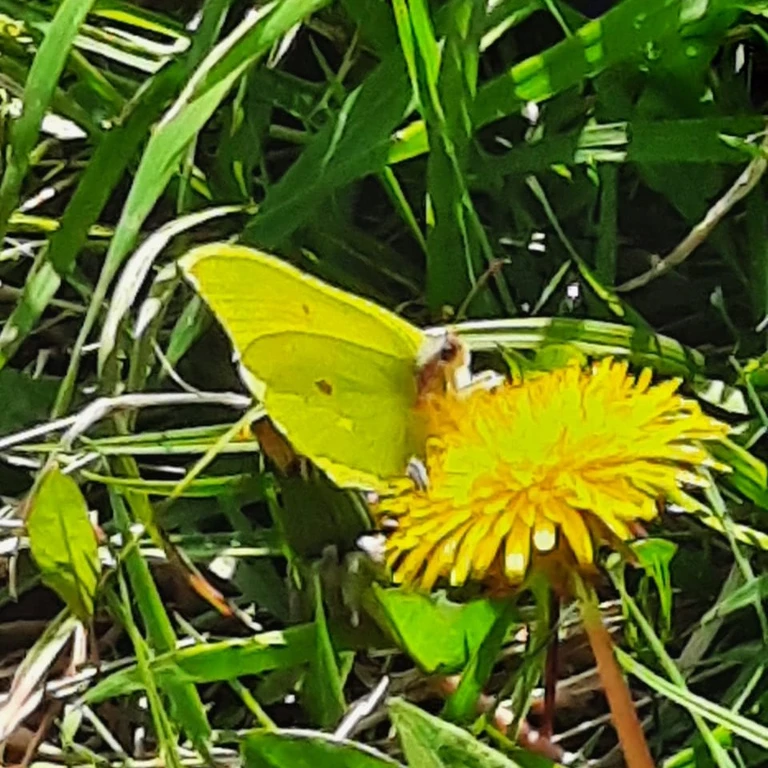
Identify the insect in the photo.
Gonepteryx rhamni
